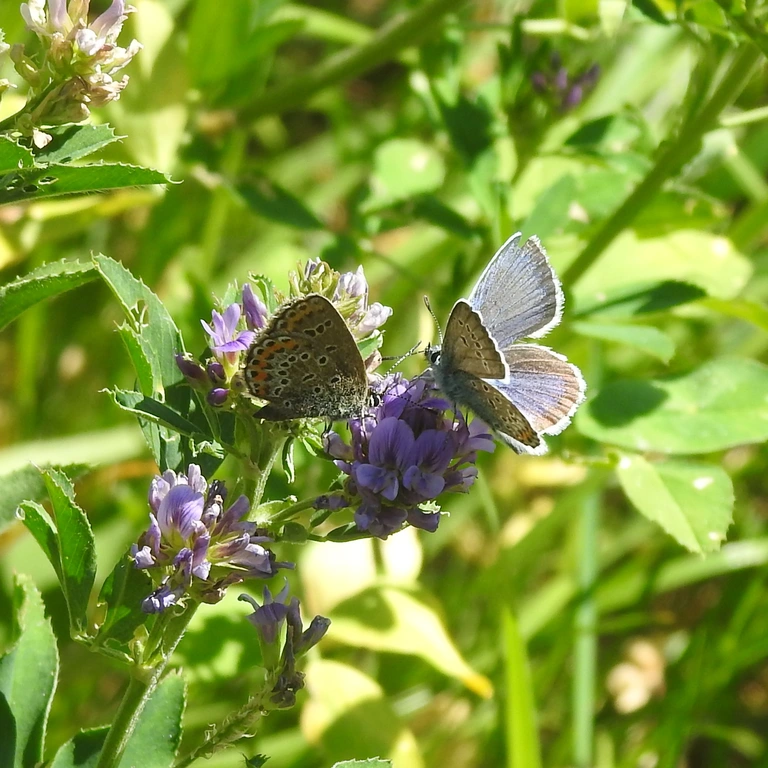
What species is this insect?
Plebejus argus
